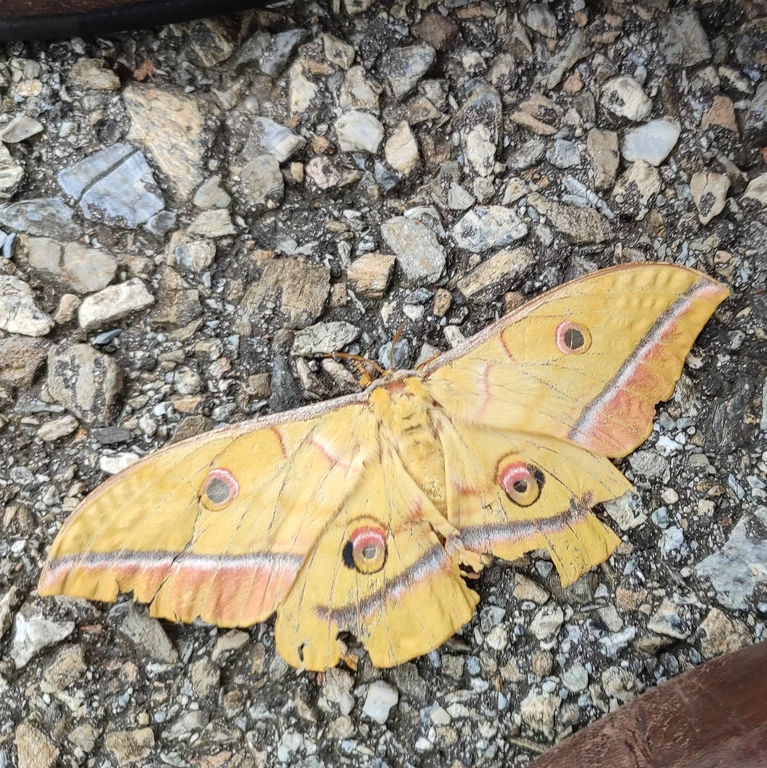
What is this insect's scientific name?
Antheraea yamamai
